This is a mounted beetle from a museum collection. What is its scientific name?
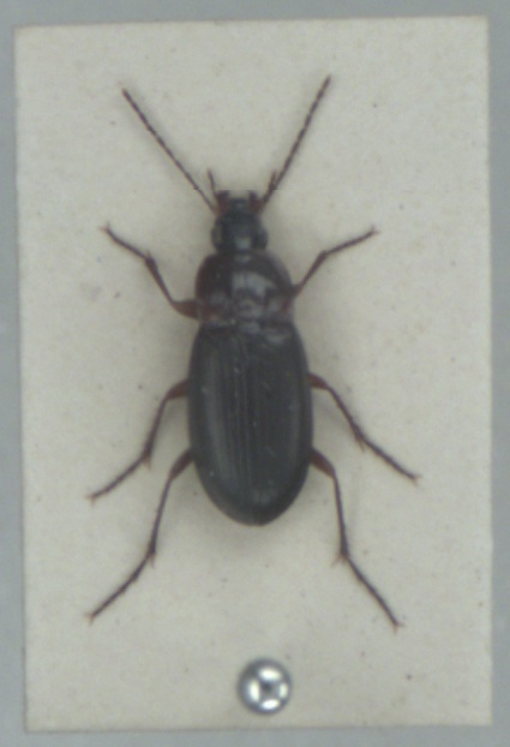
Calathus melanocephalus
